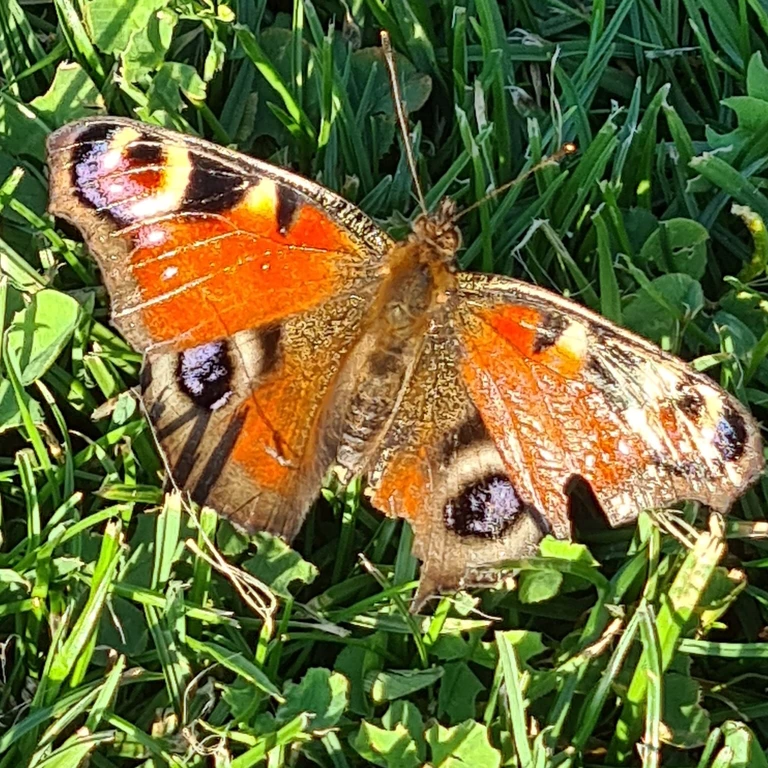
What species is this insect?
Aglais io
